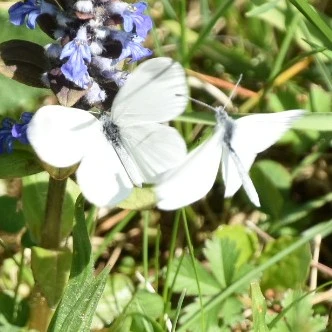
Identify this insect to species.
Leptidea sinapis/juvernica
